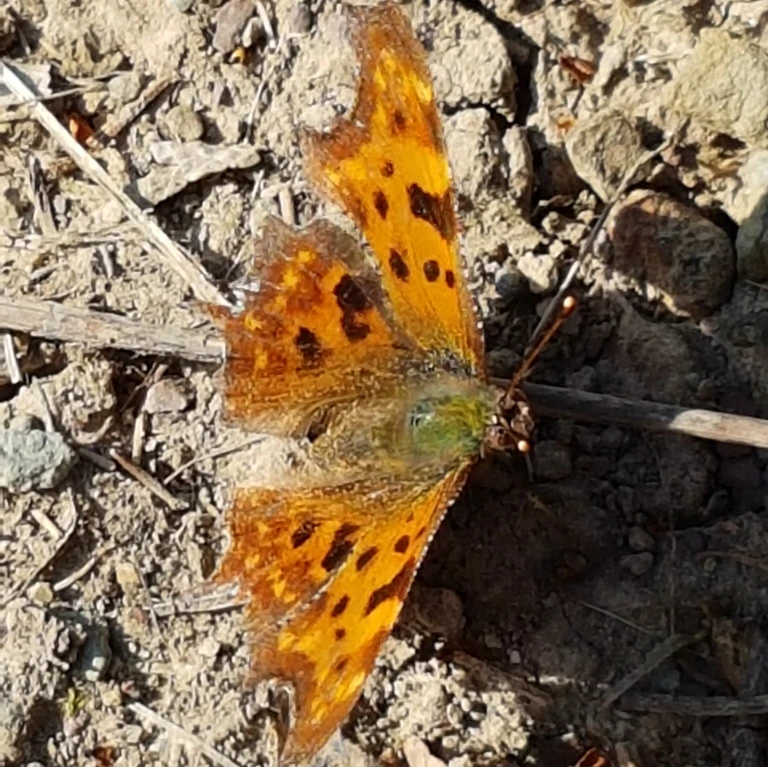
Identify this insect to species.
Polygonia c-album
